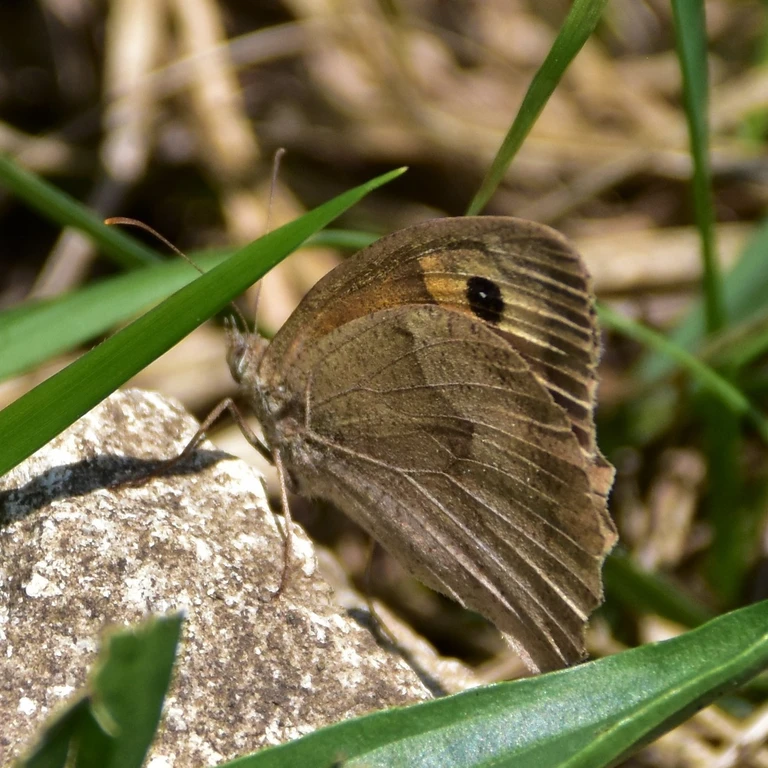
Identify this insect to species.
Maniola jurtina
